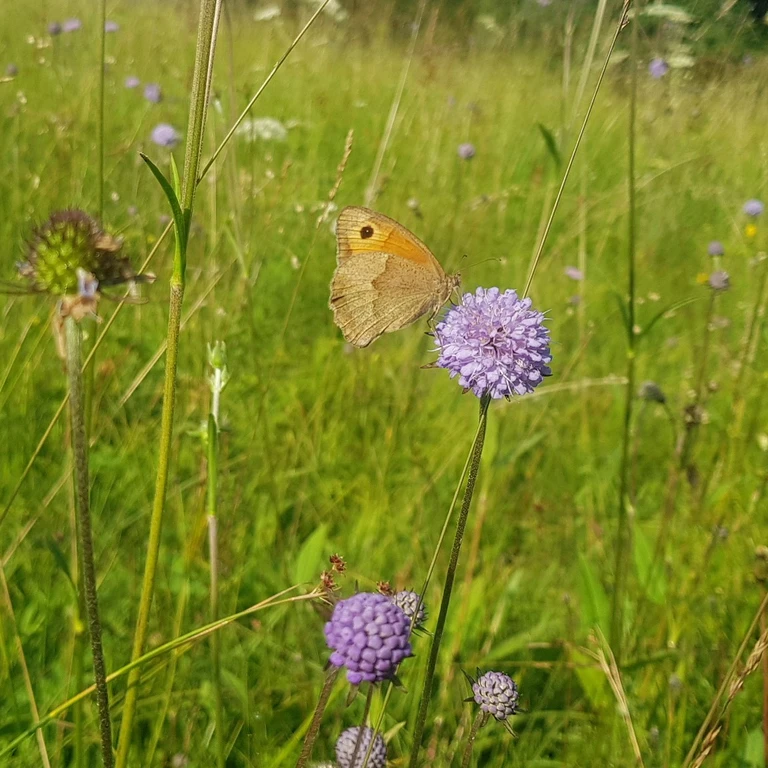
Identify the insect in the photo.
Maniola jurtina
